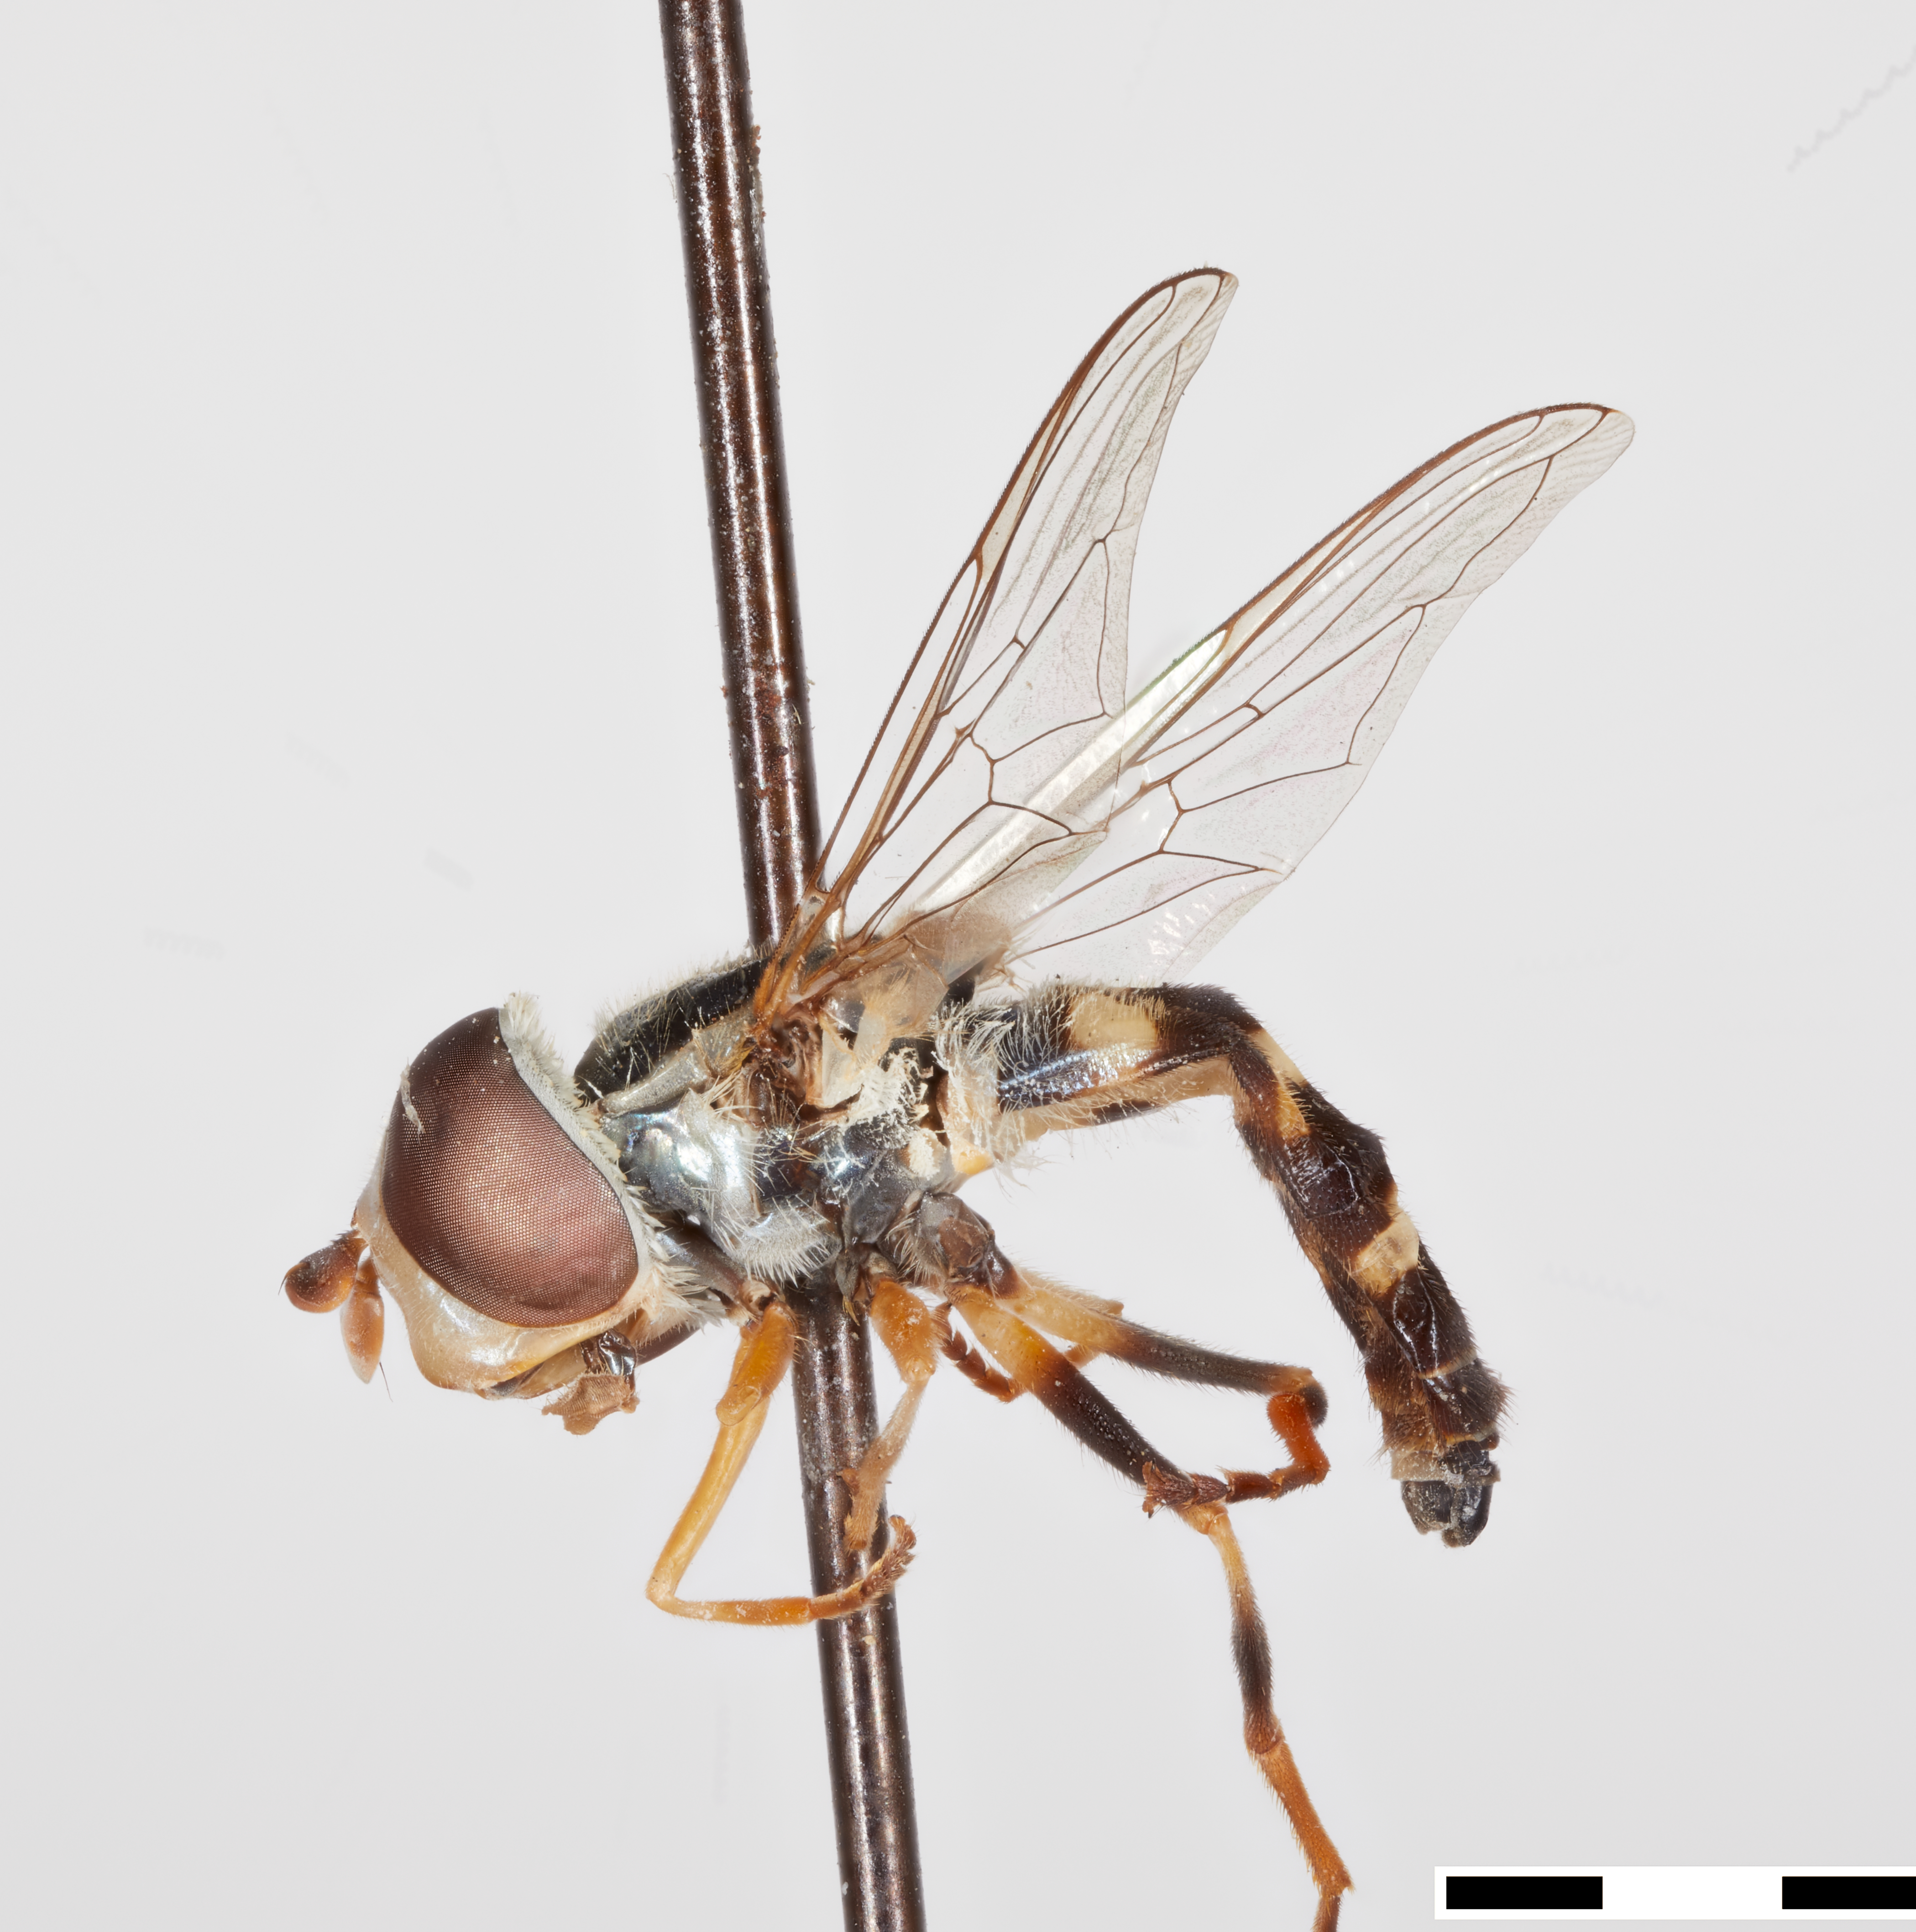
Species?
Epistrophe magnicornis
